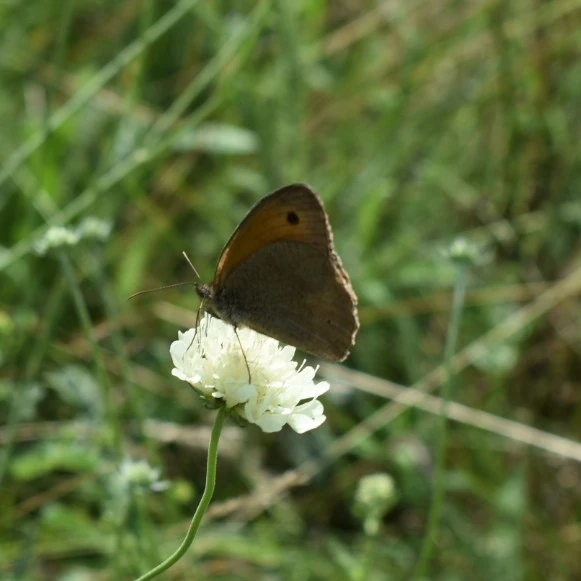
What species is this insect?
Maniola jurtina
